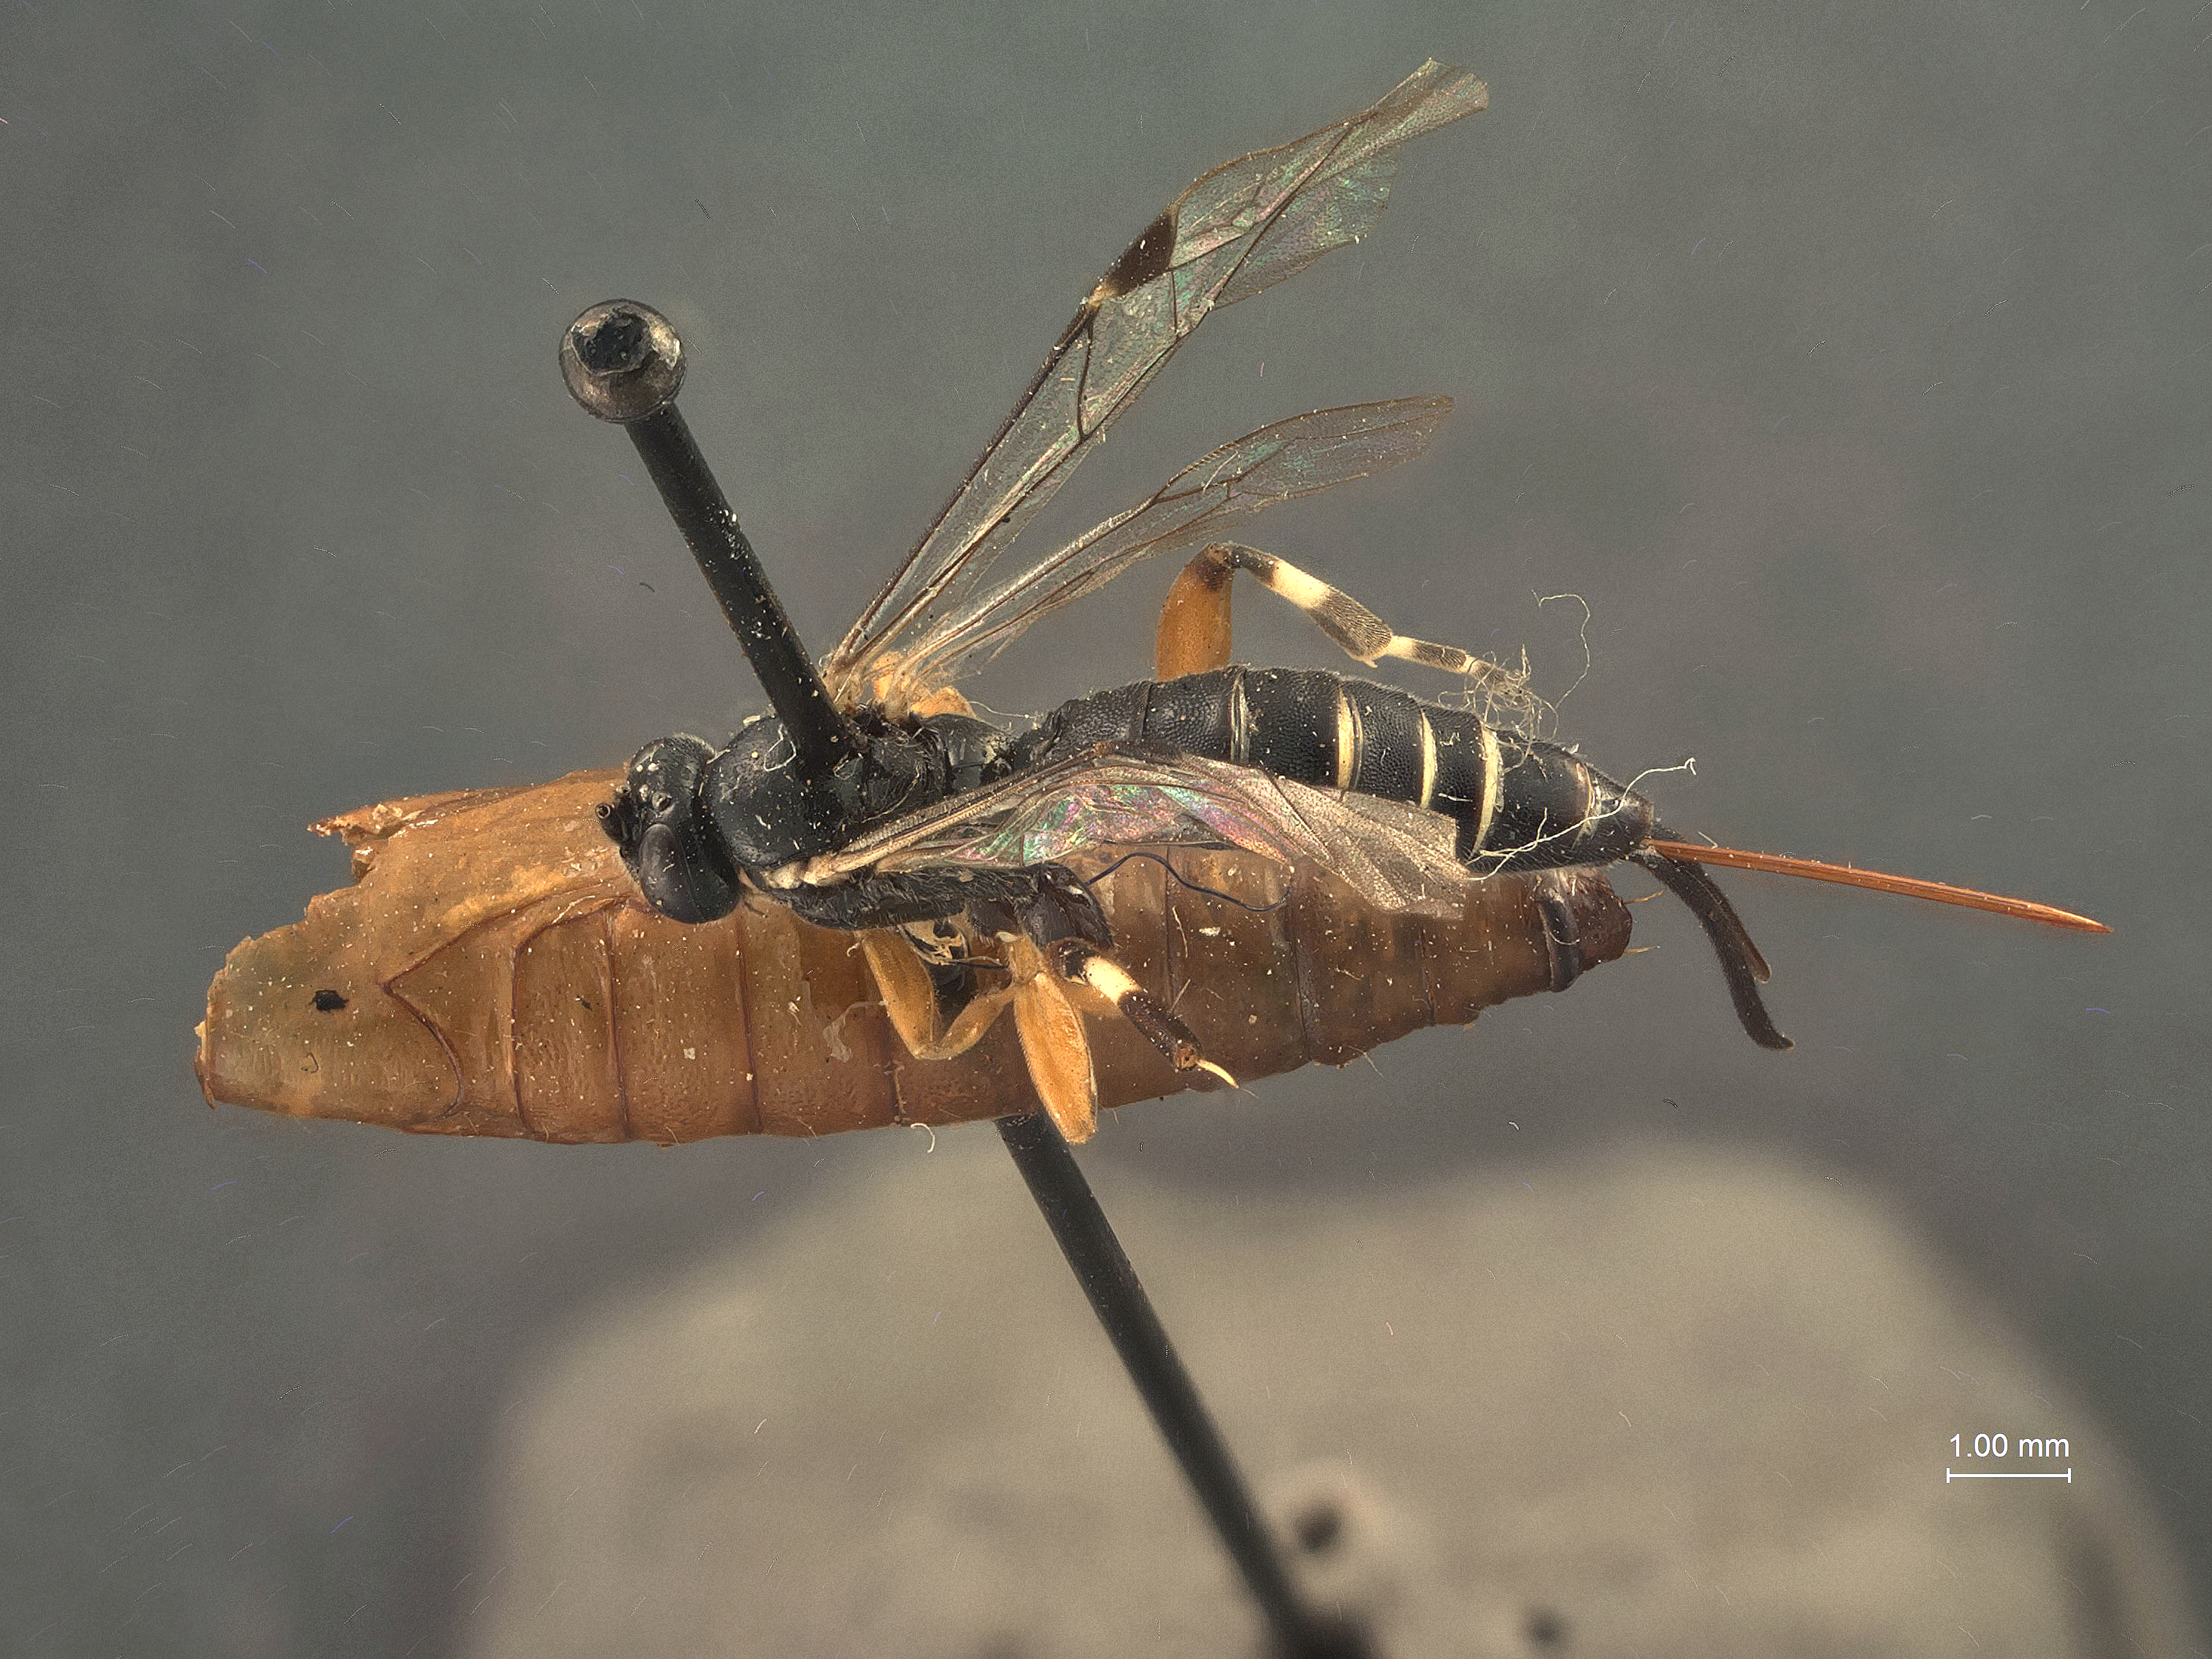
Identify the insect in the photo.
Iloplectis plesia
